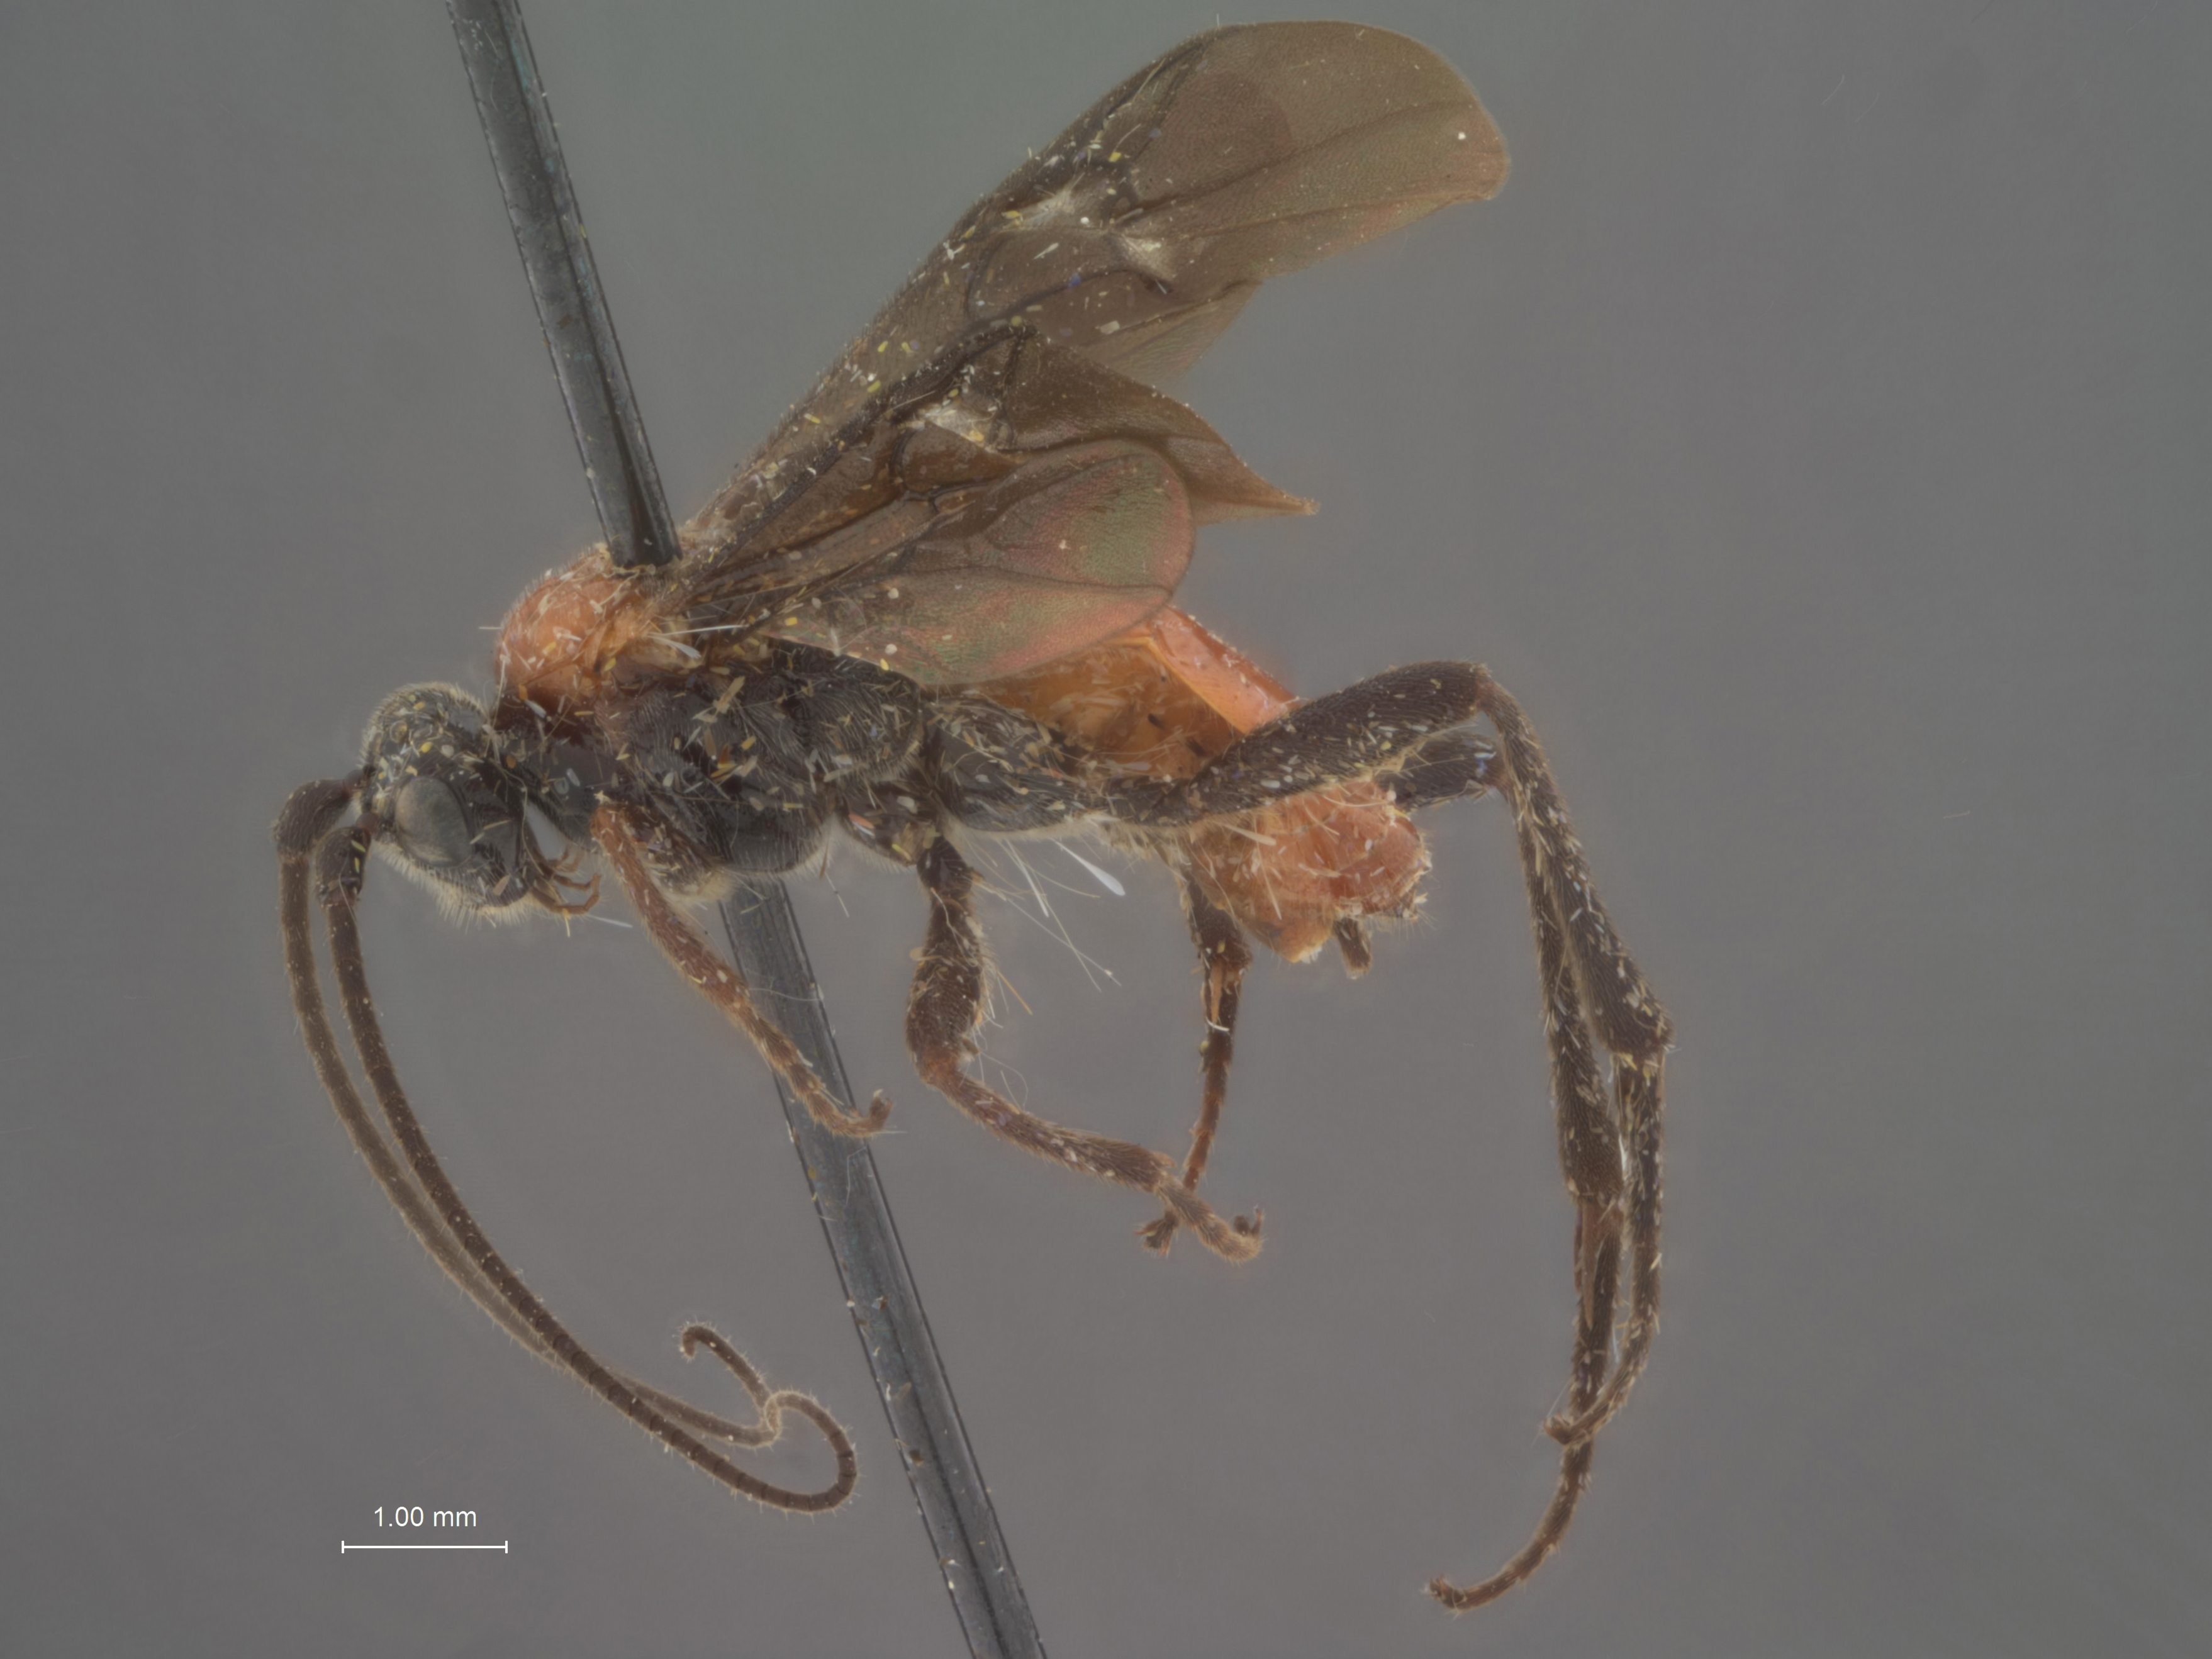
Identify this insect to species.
Crassomicrodus fenestratus
